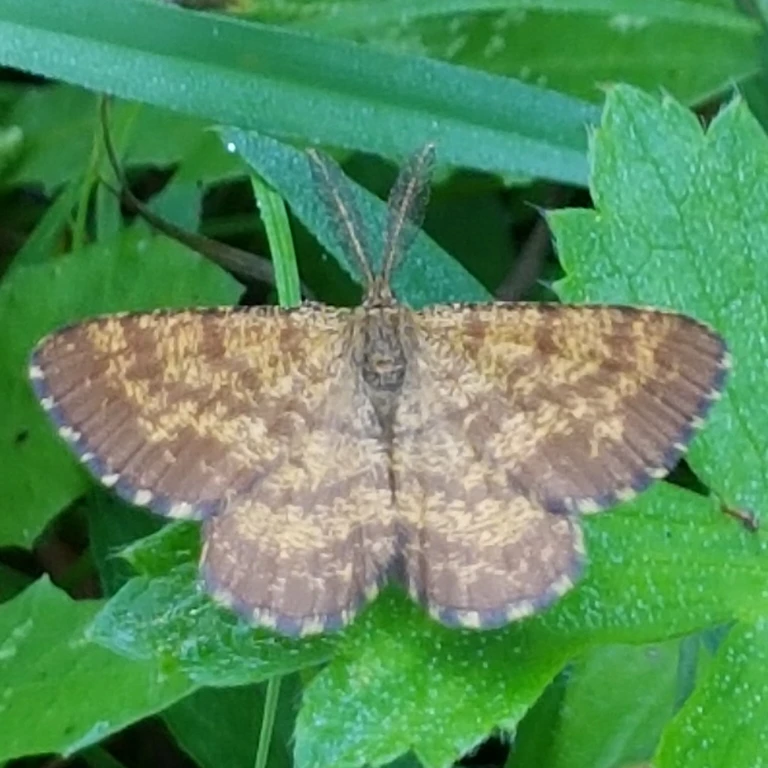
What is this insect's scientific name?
Ematurga atomaria
